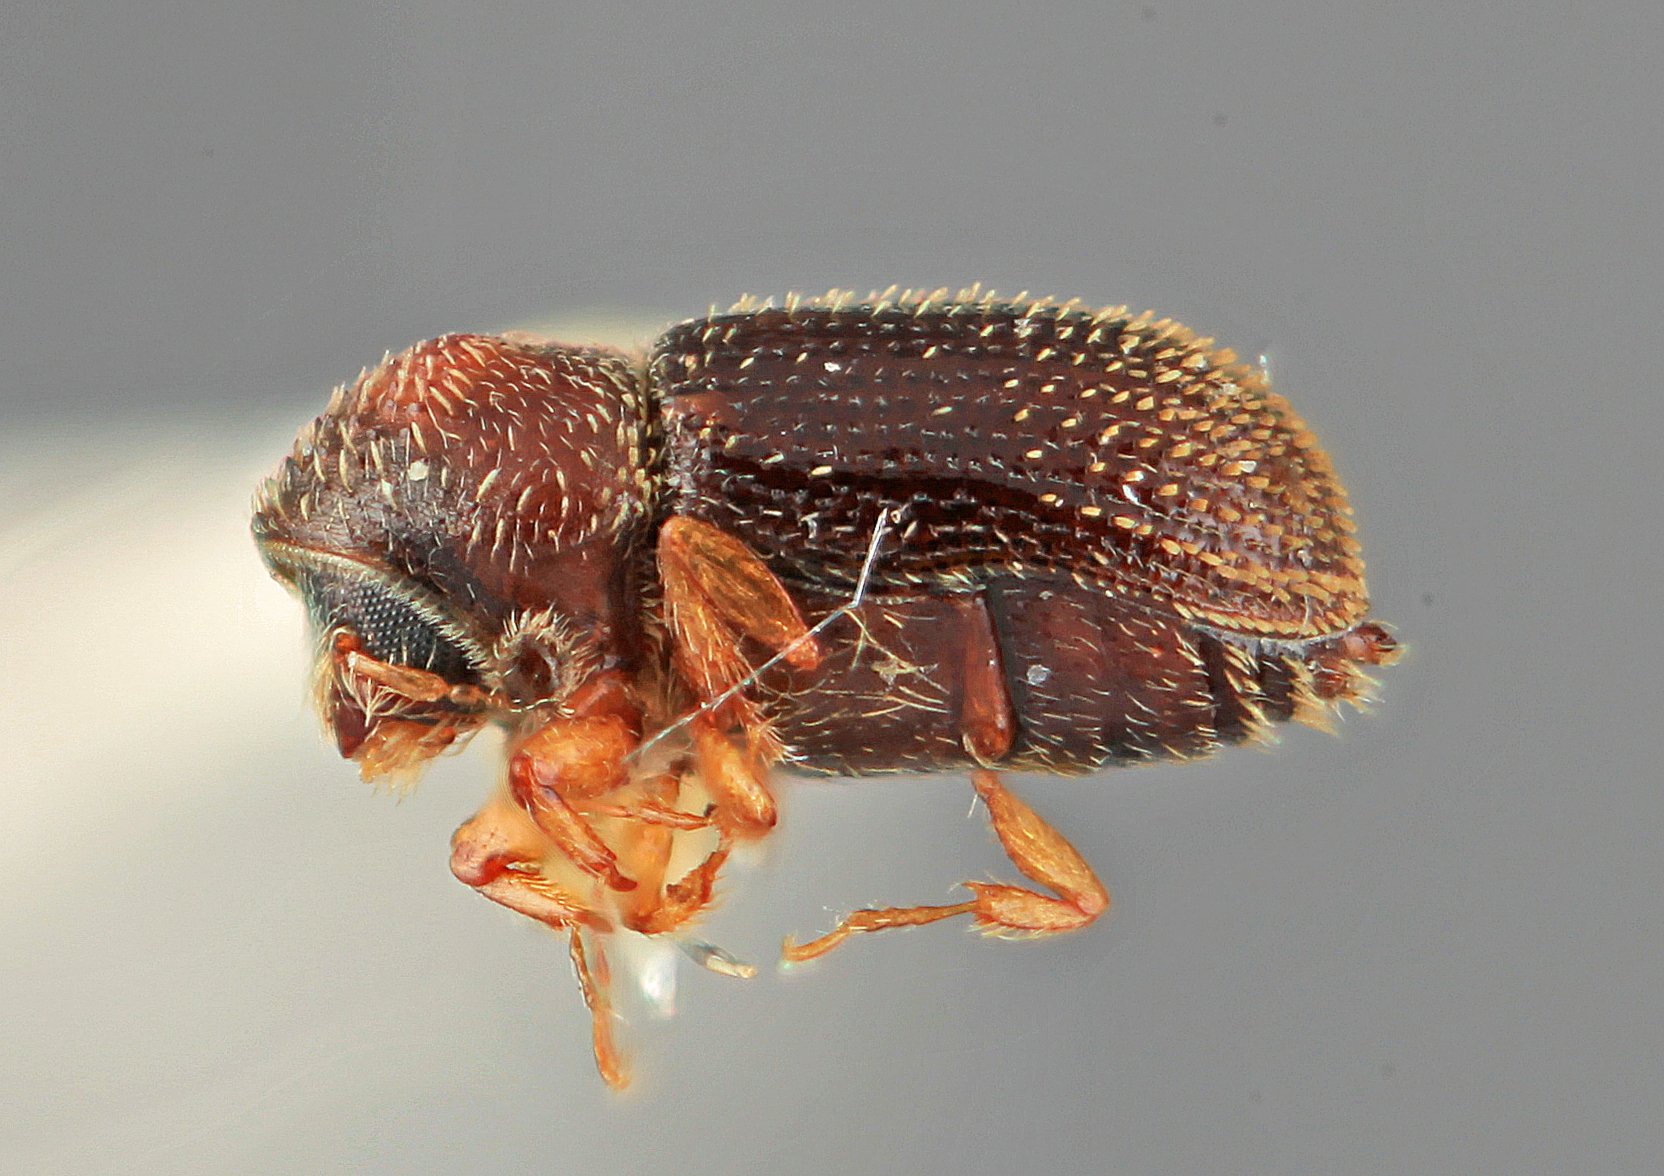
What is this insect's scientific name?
Thysanoes subulatus (also Cryptulocleptus subulatus)
